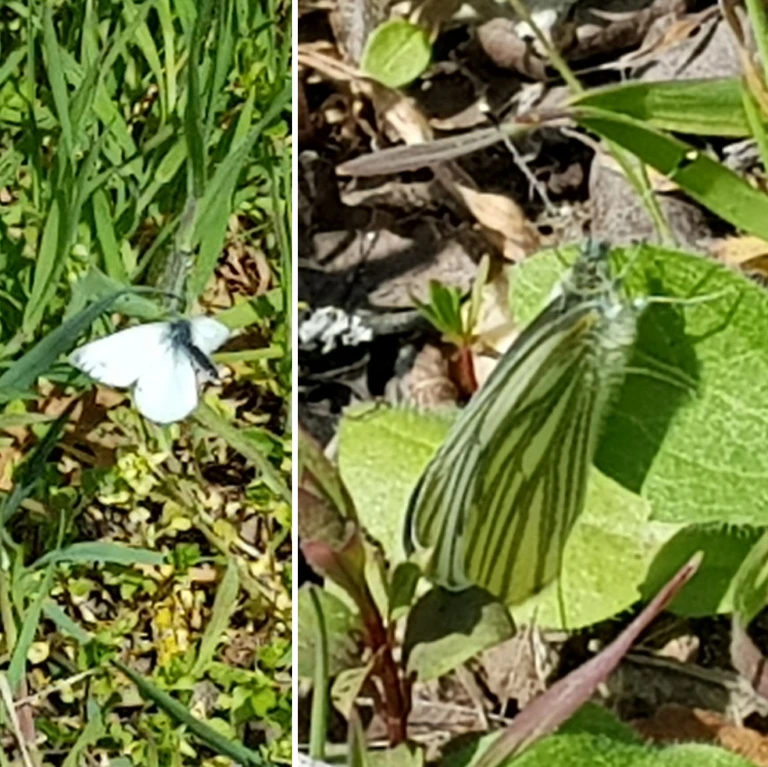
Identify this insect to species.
Pieris napi
